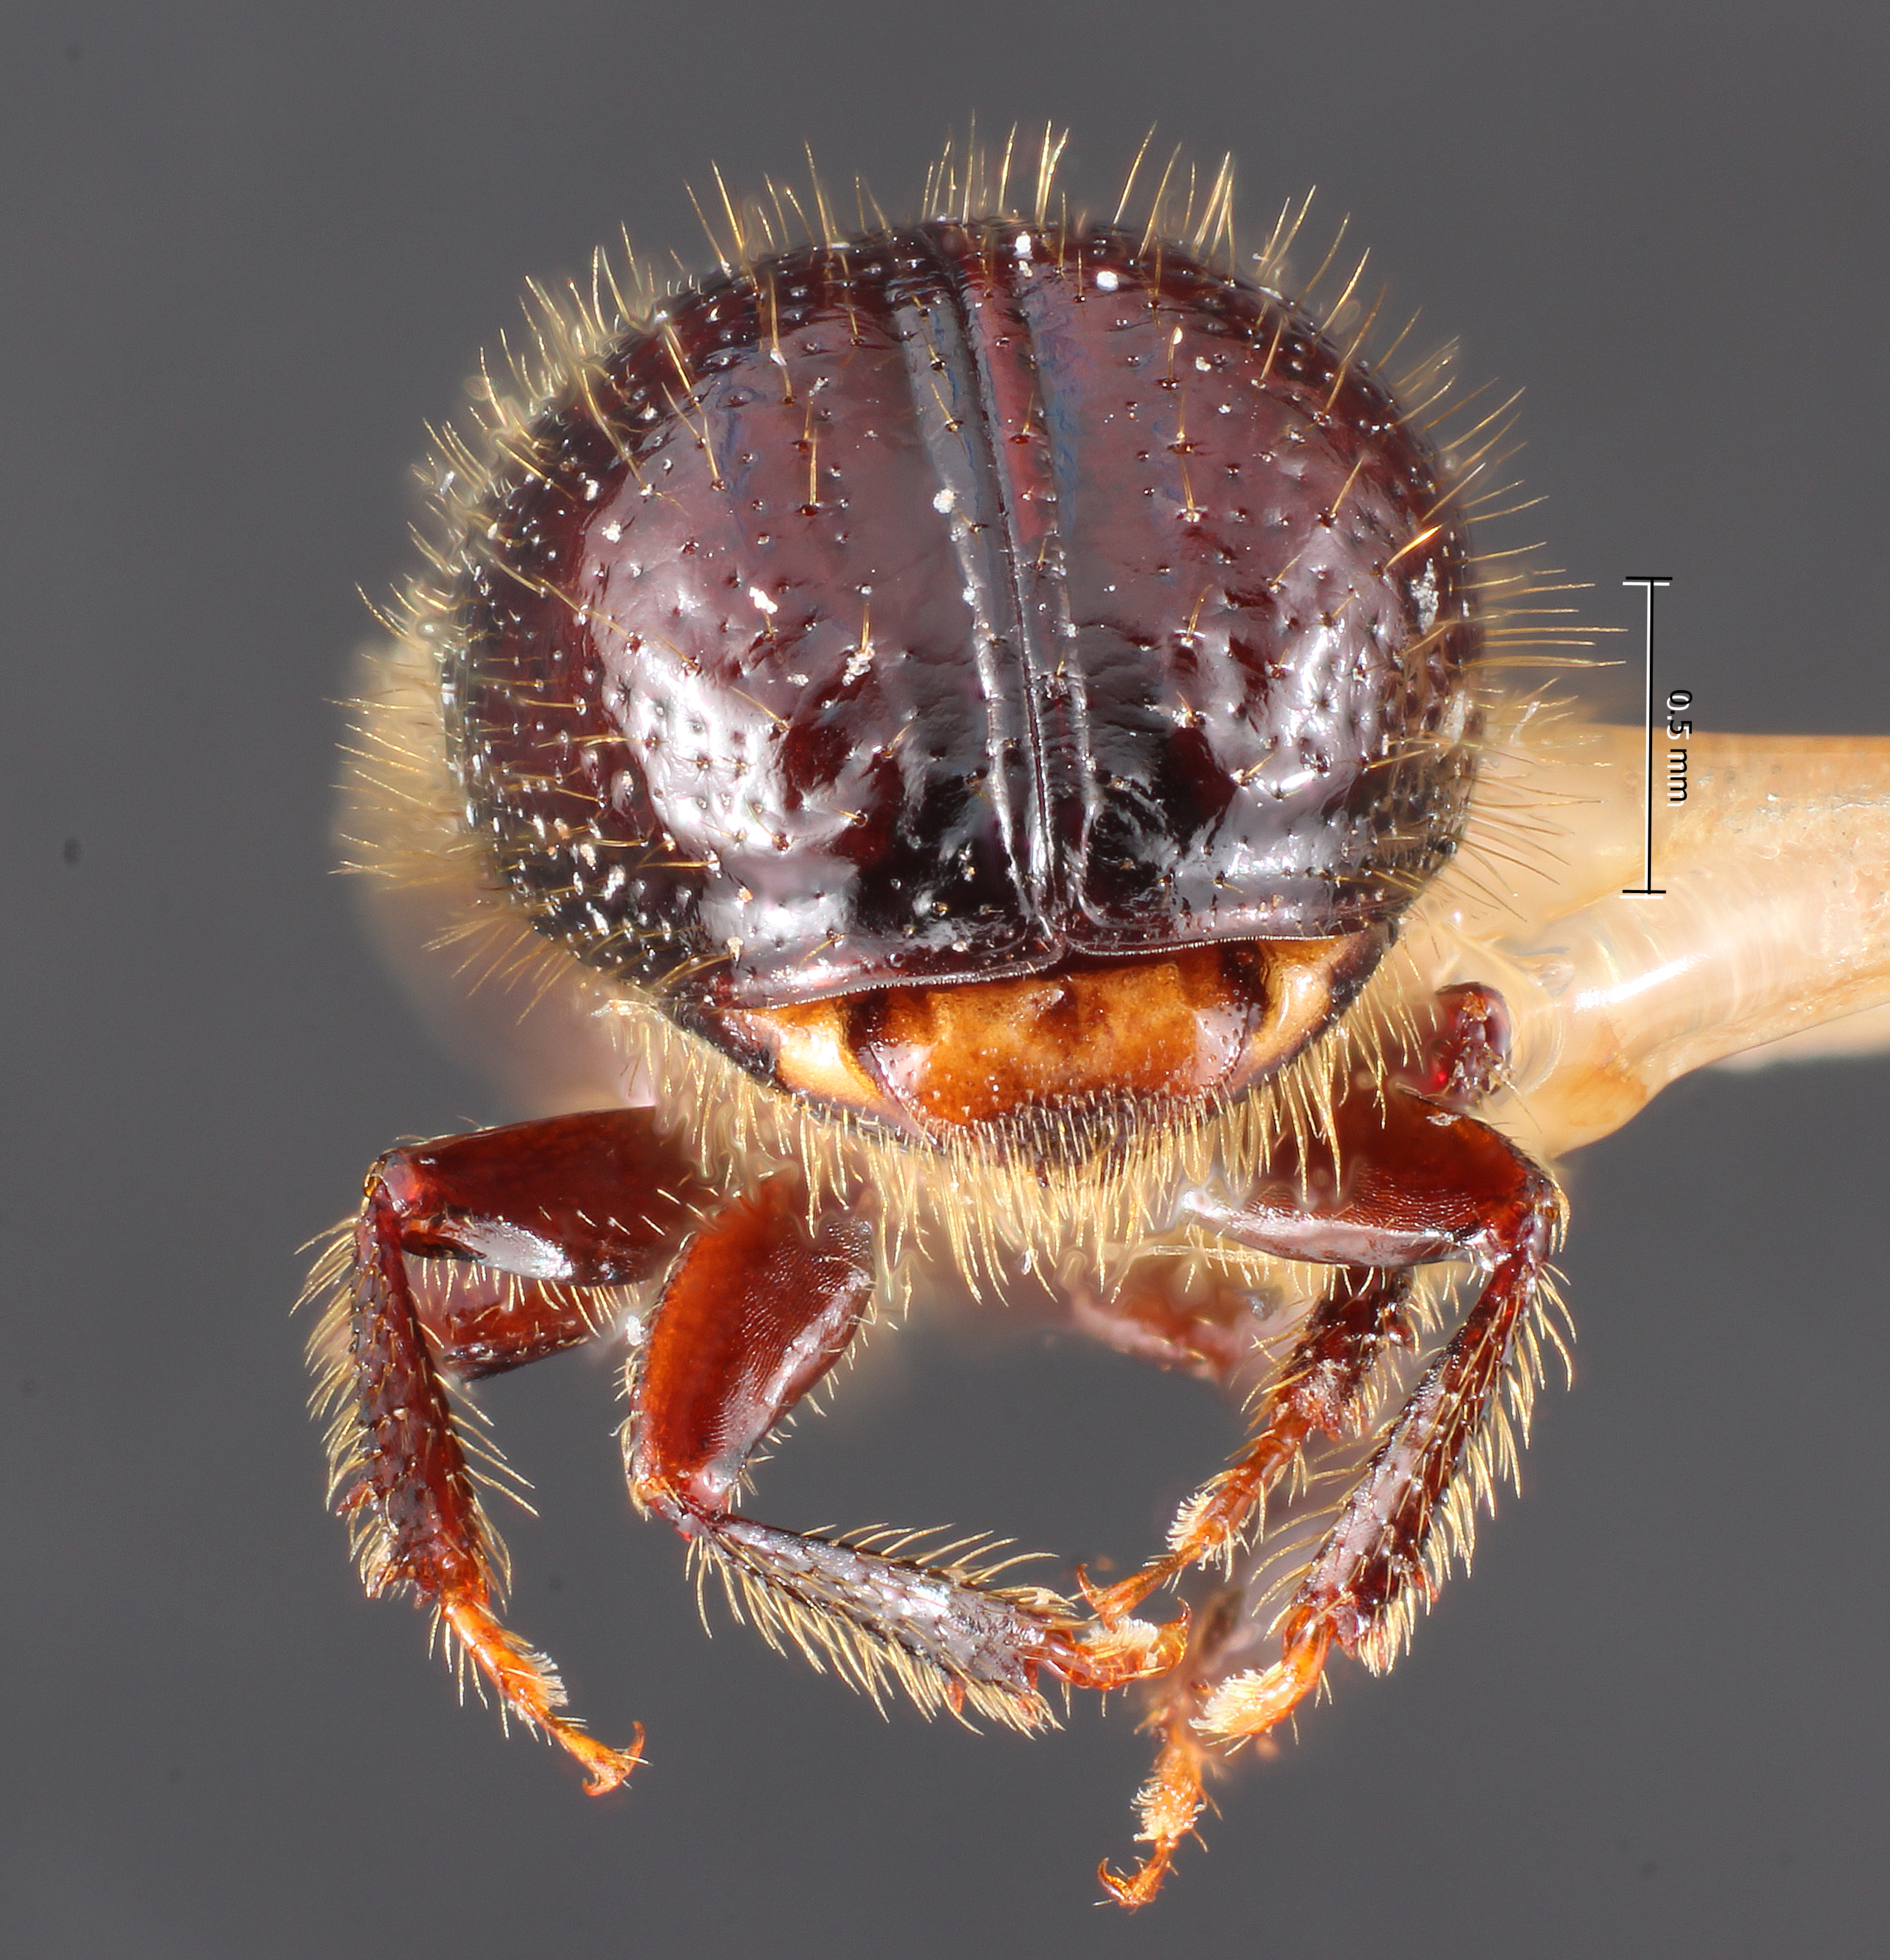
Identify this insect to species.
Conophthorus radiatae
